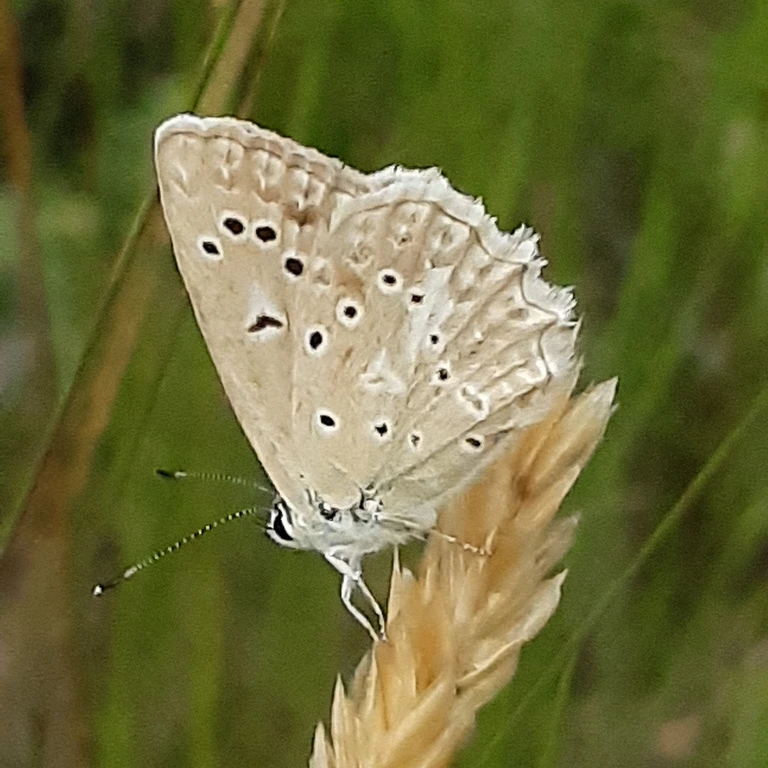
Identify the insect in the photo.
Polyommatus daphnis
